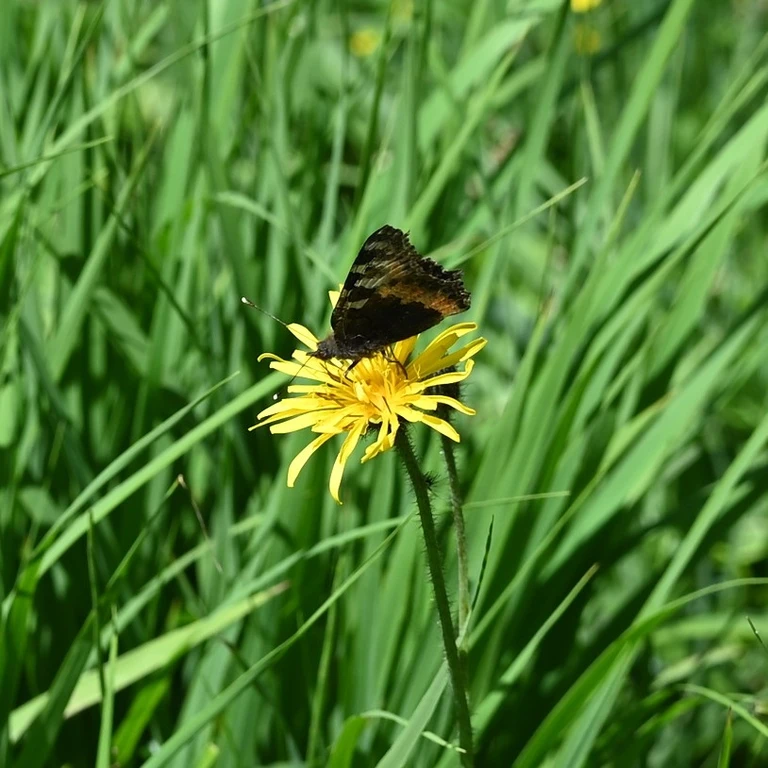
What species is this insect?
Aglais urticae
